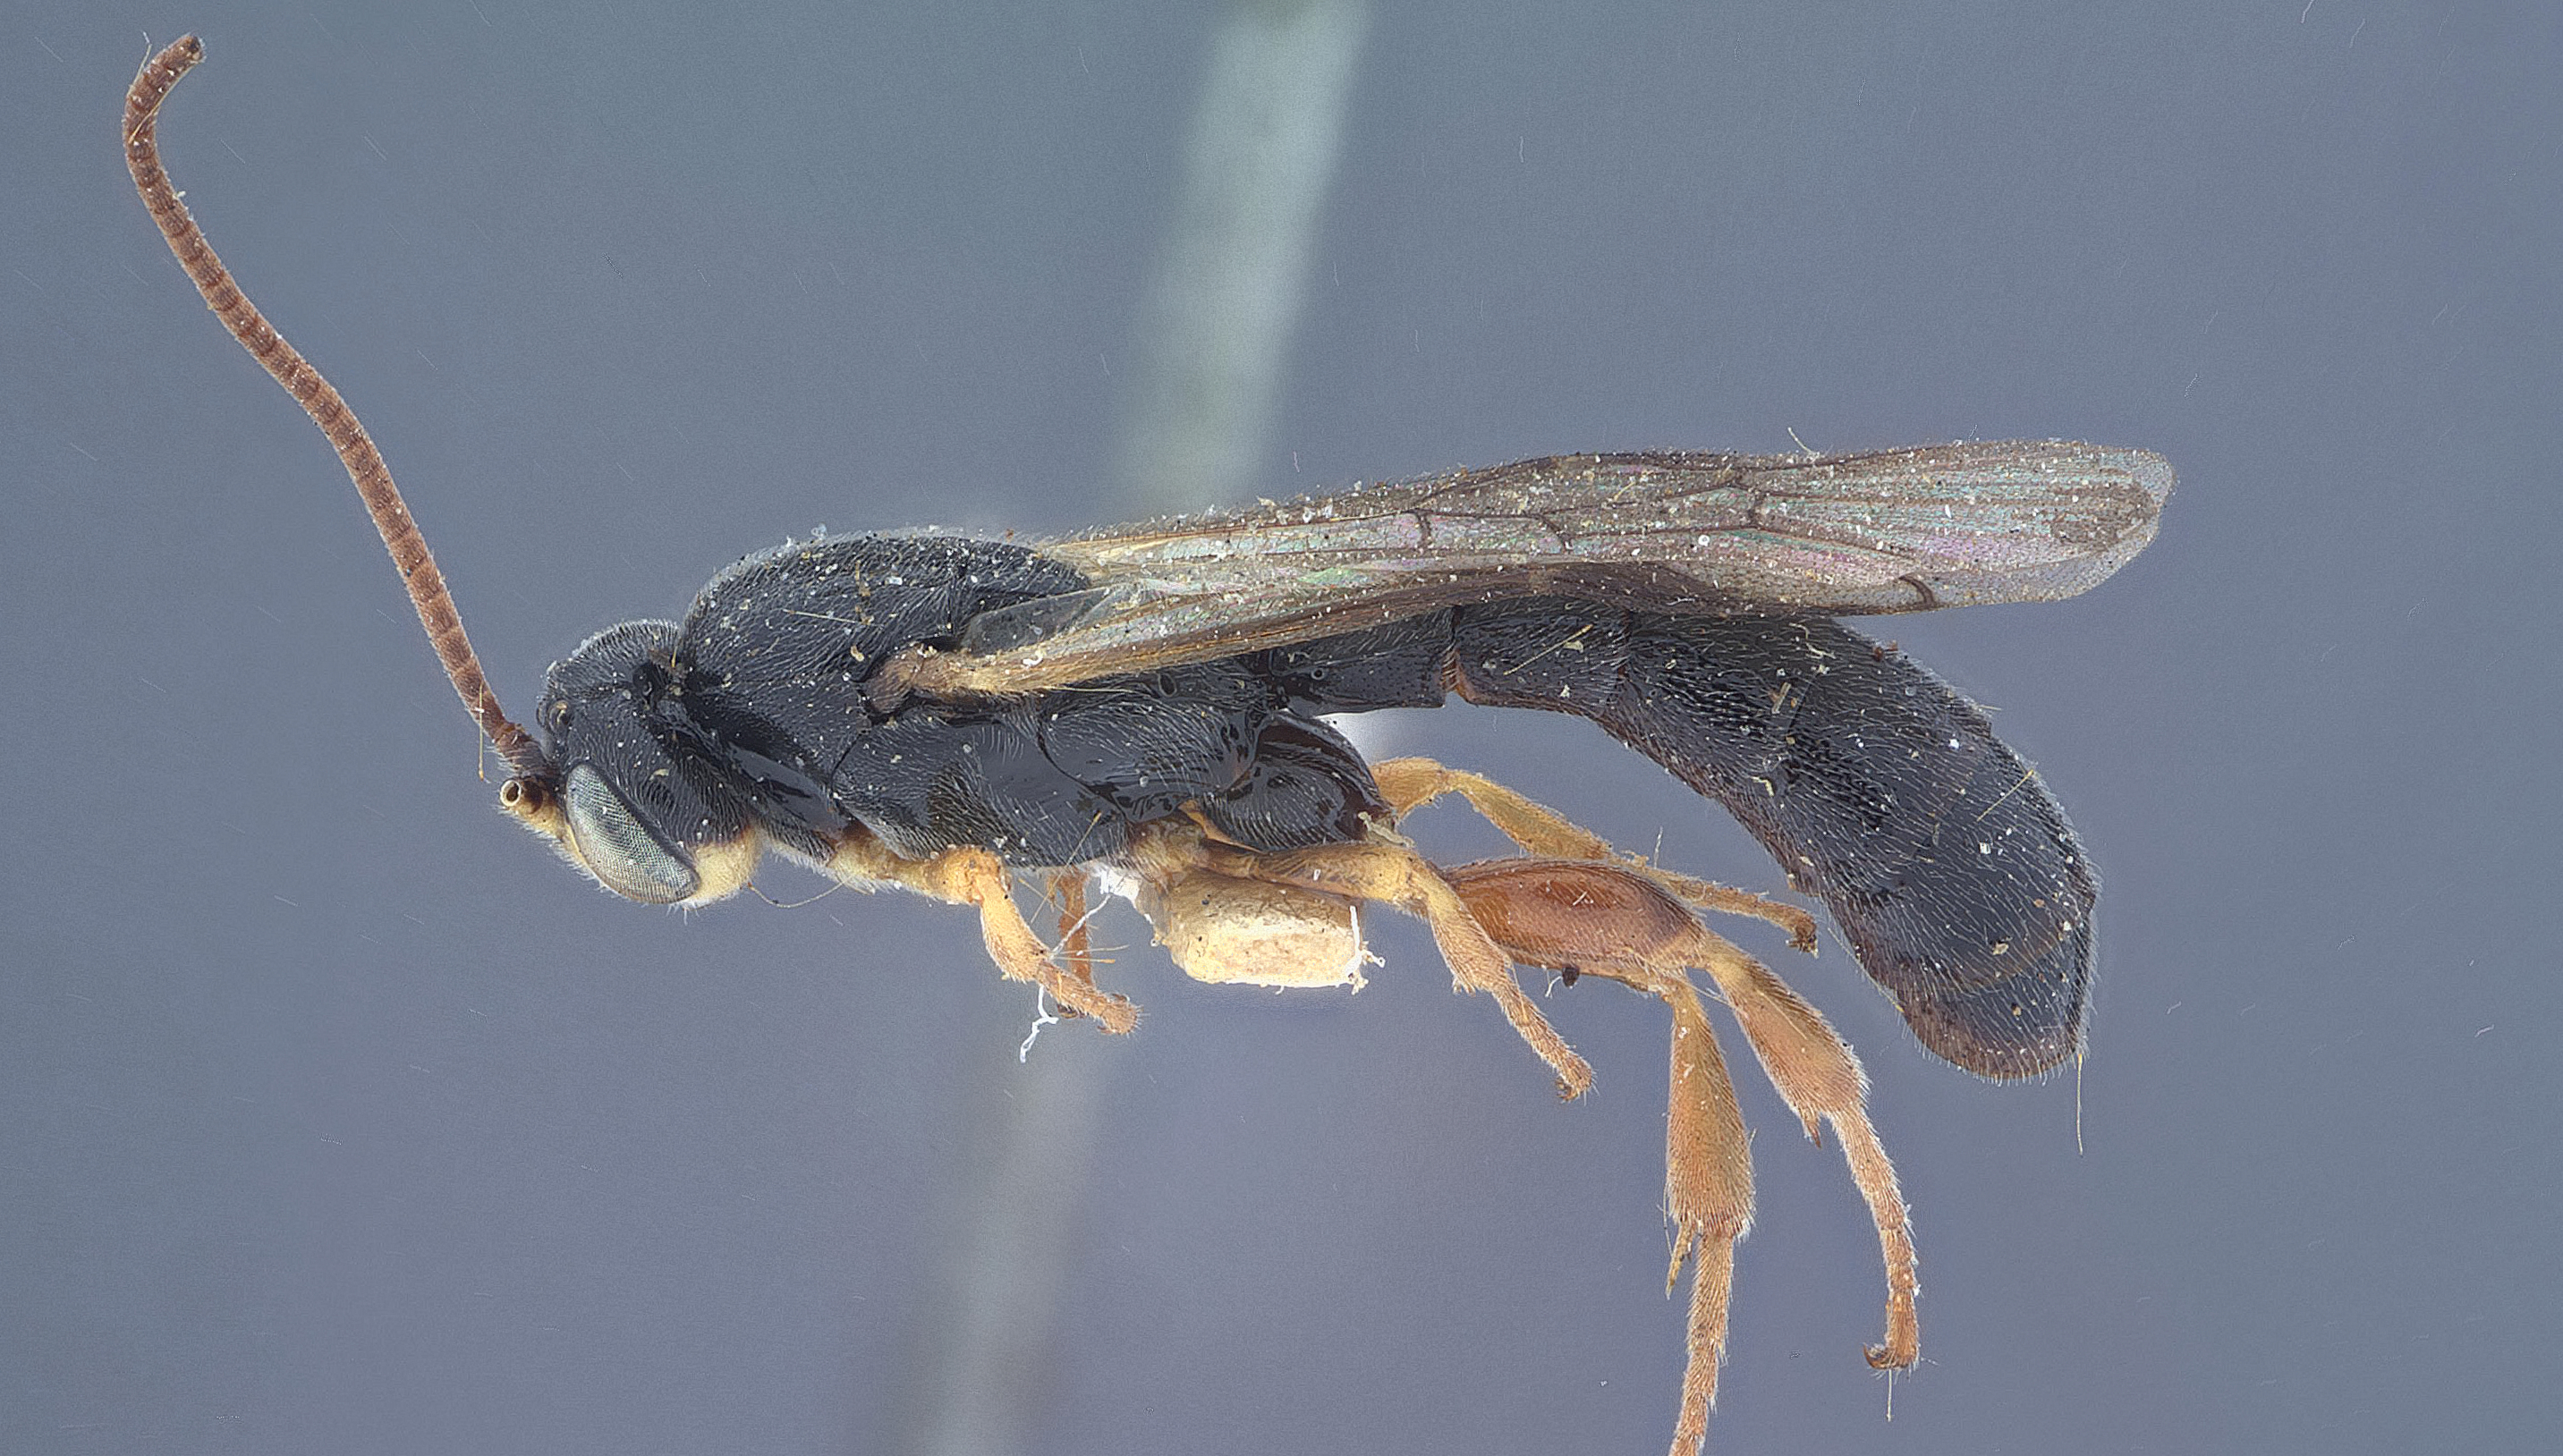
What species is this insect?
Trieces diffidens
